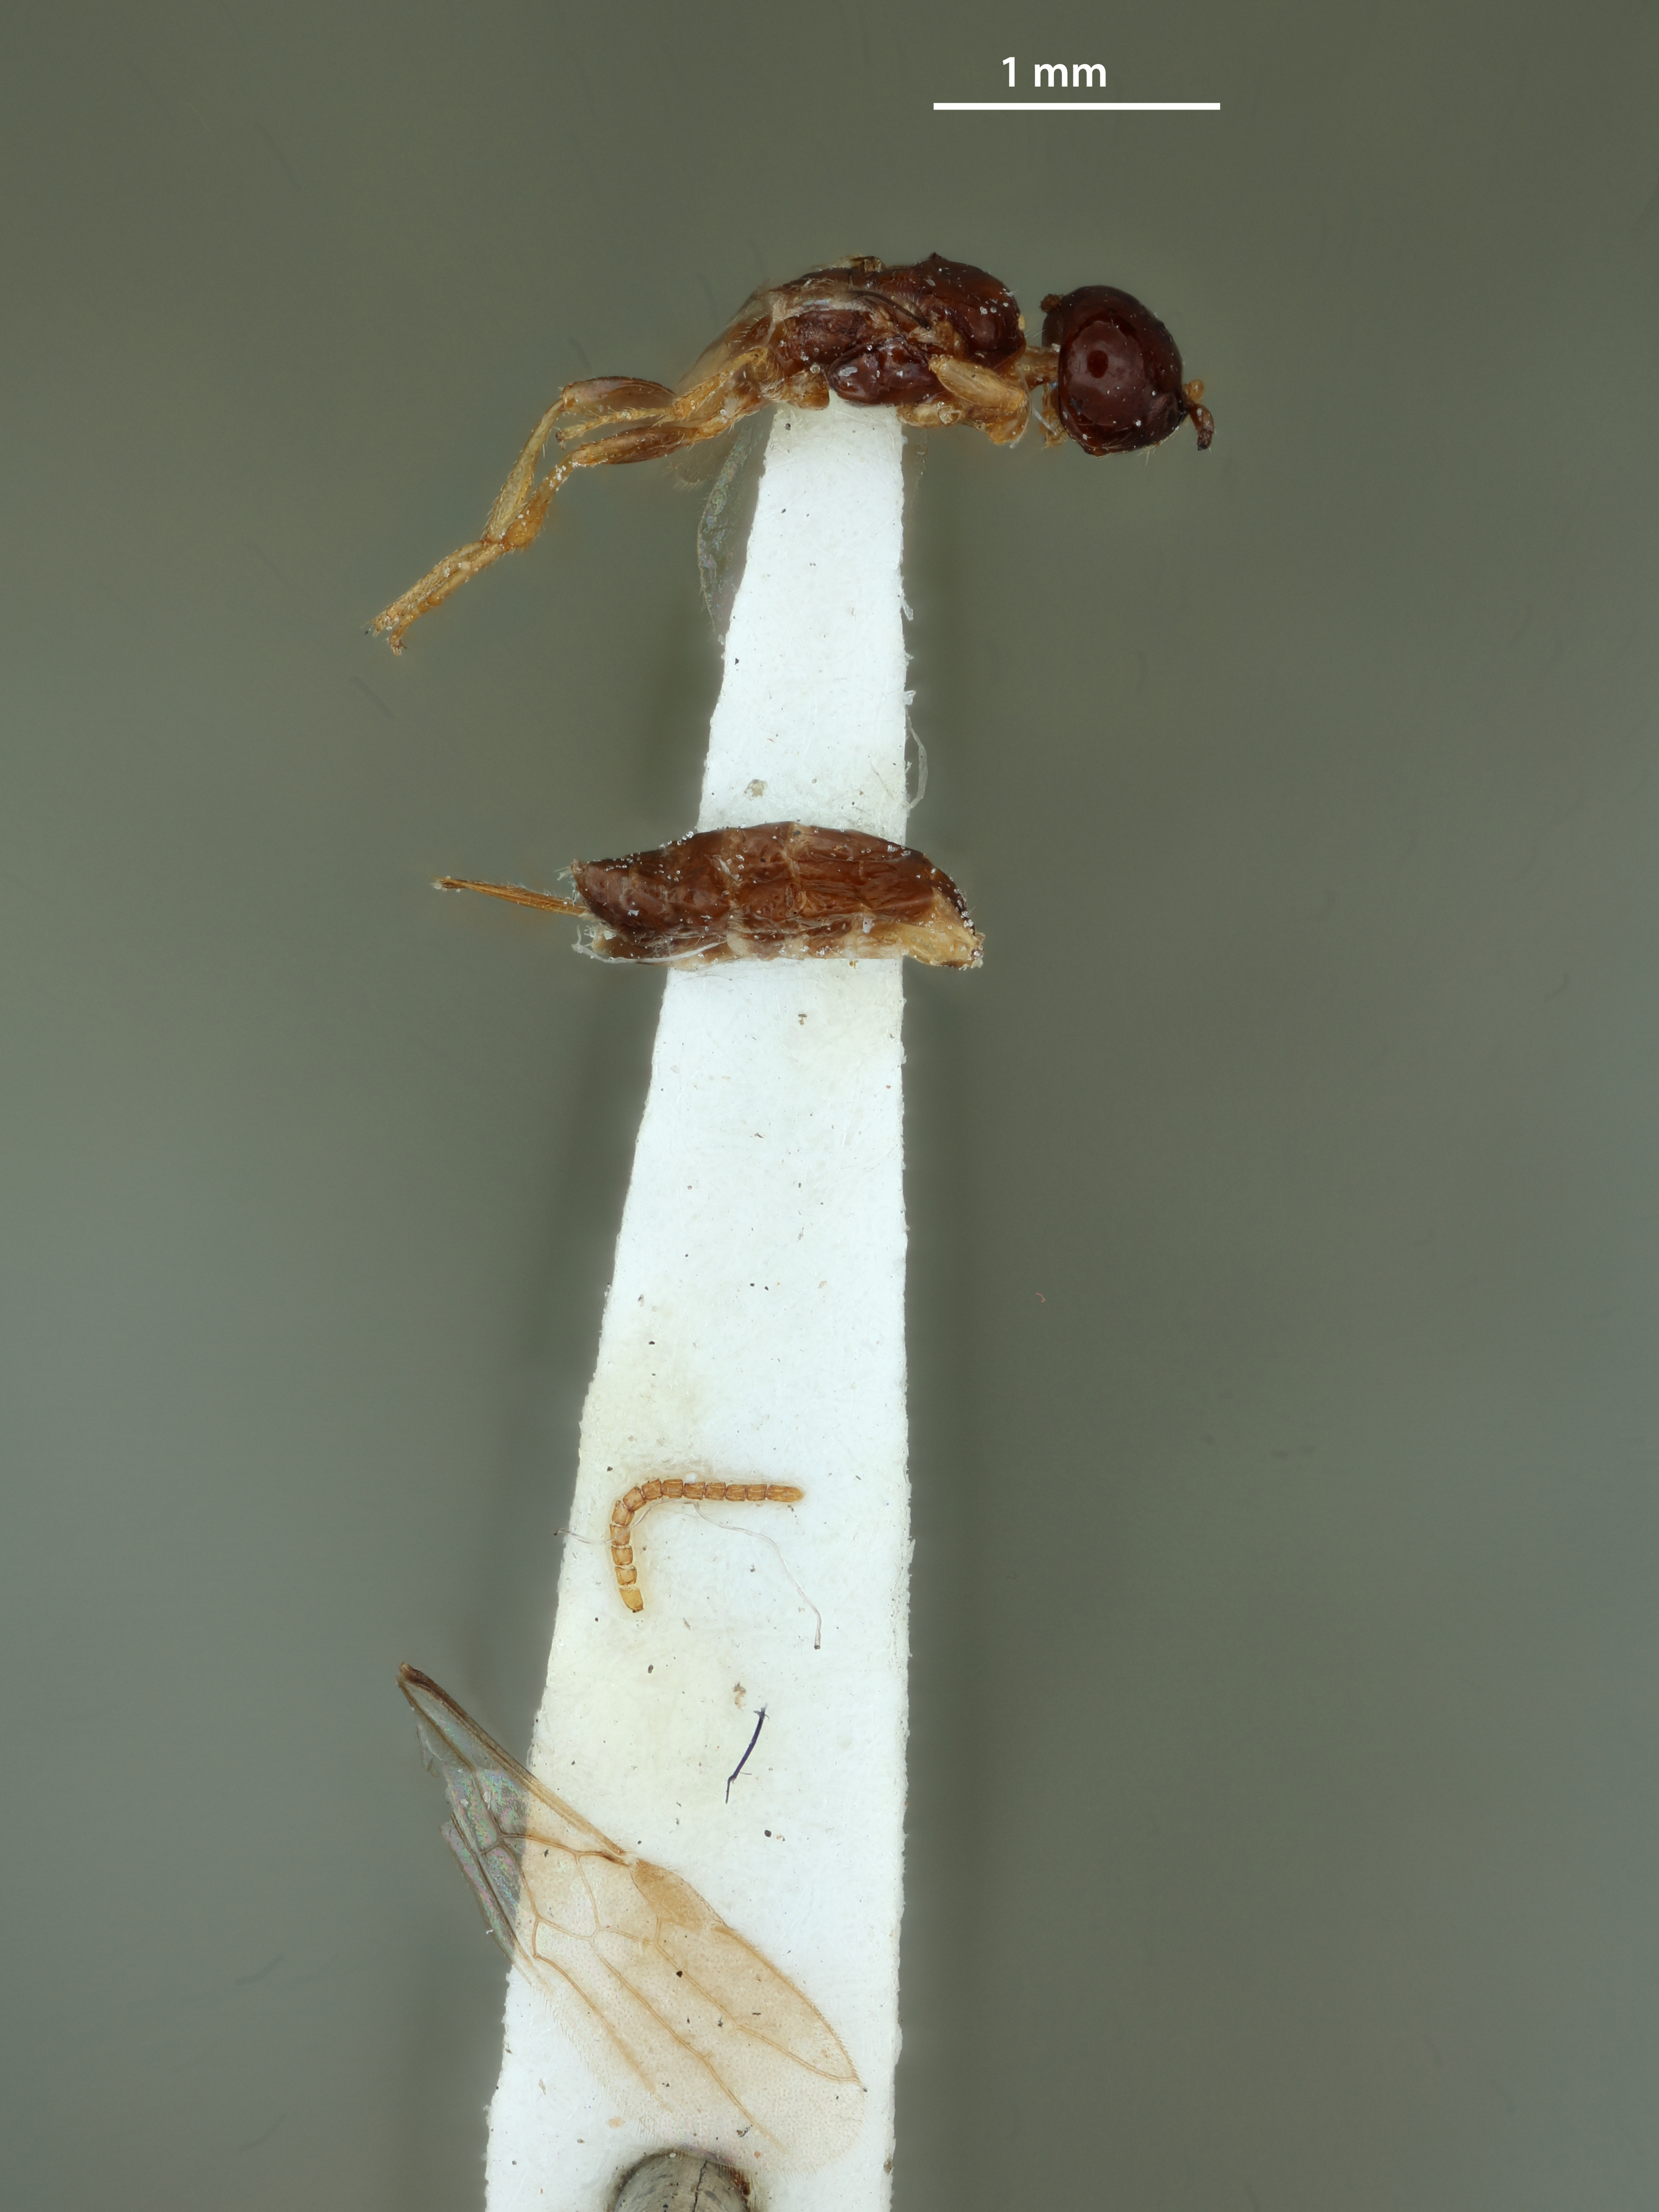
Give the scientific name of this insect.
Histeromerus canadensis
